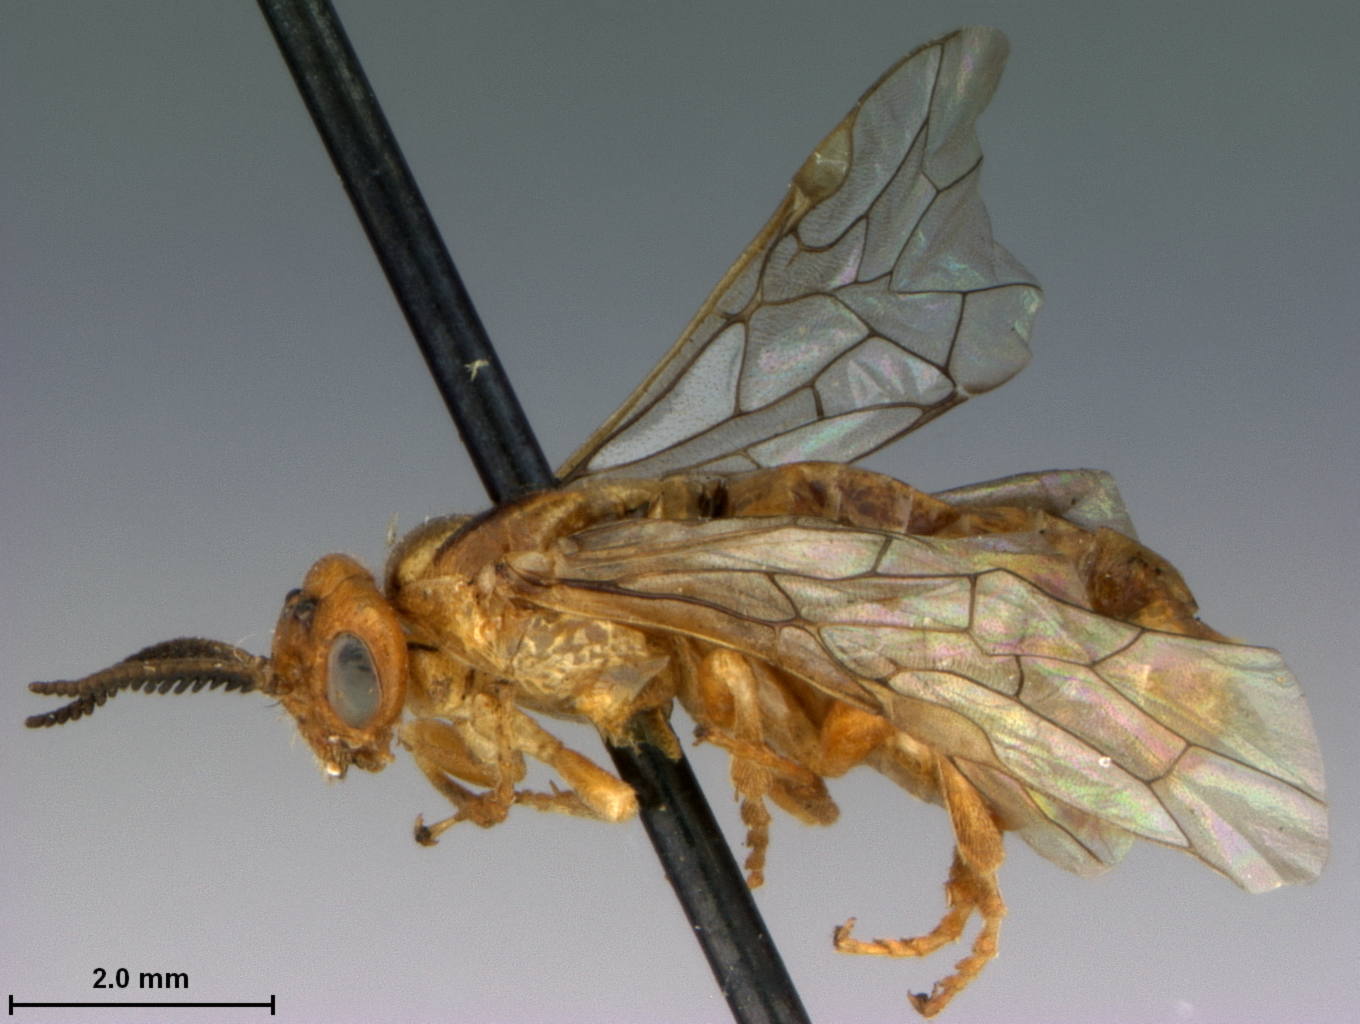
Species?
Neodiprion demoides
